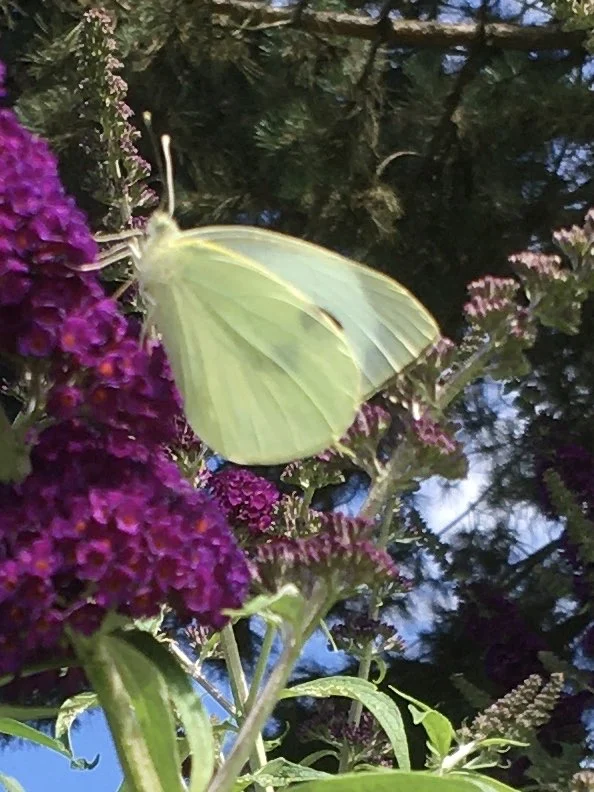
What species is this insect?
Pieris brassicae
